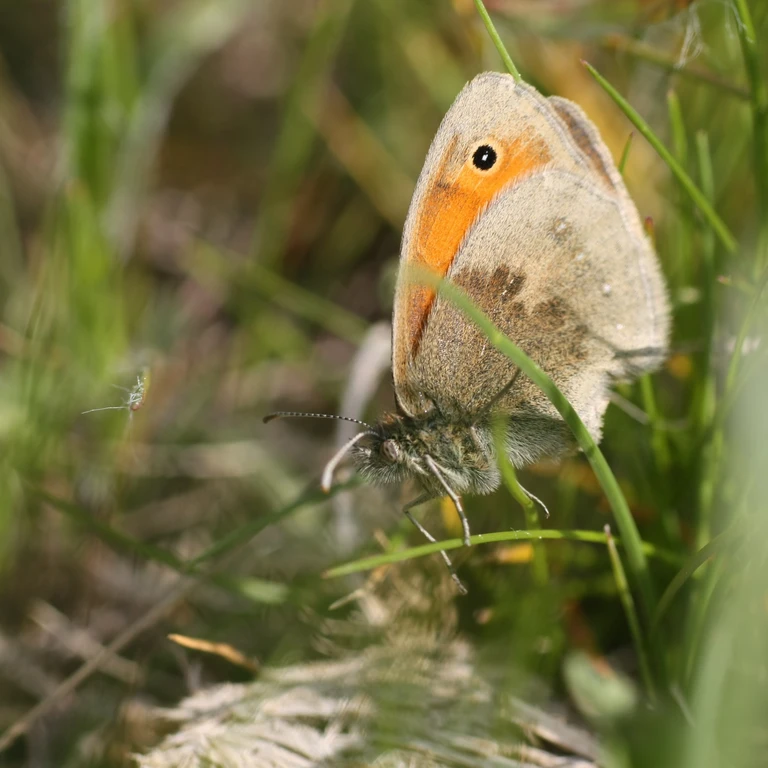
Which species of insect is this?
Coenonympha pamphilus
